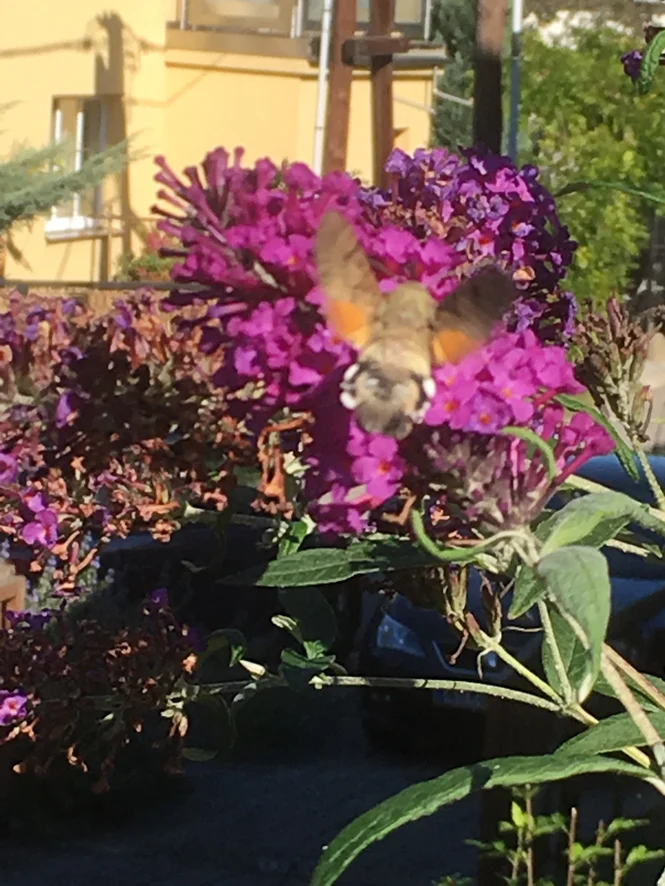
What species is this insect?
Macroglossum stellatarum
